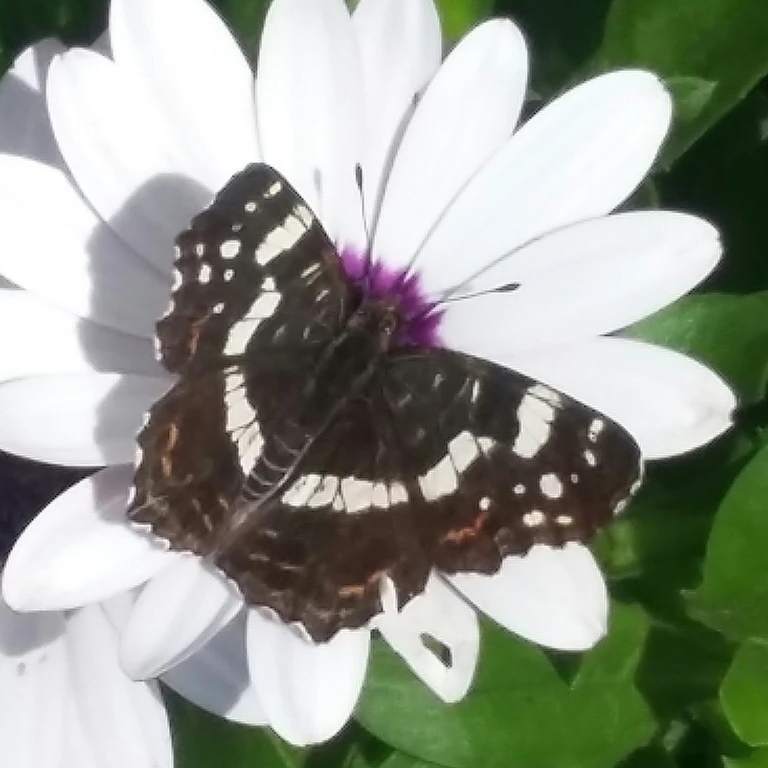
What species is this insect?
Araschnia levana
